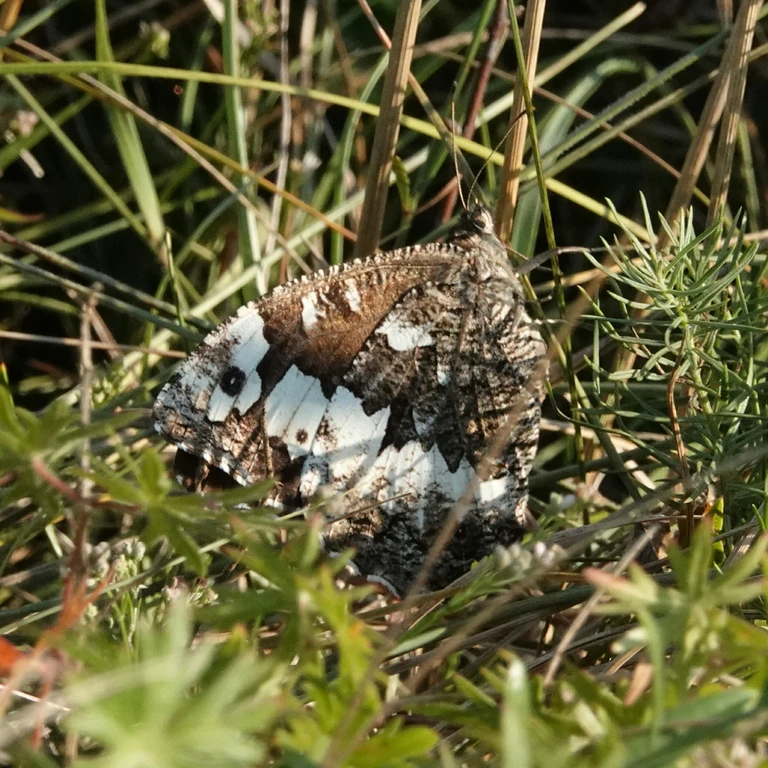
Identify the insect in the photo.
Brintesia circe
